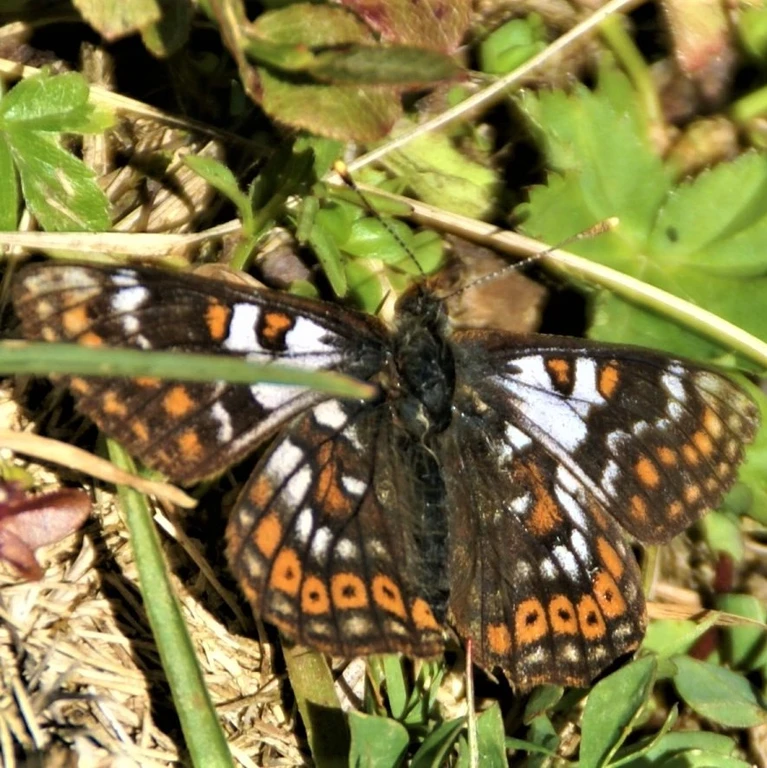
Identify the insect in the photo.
Euphydryas cynthia (also Hypodryas cynthia)
